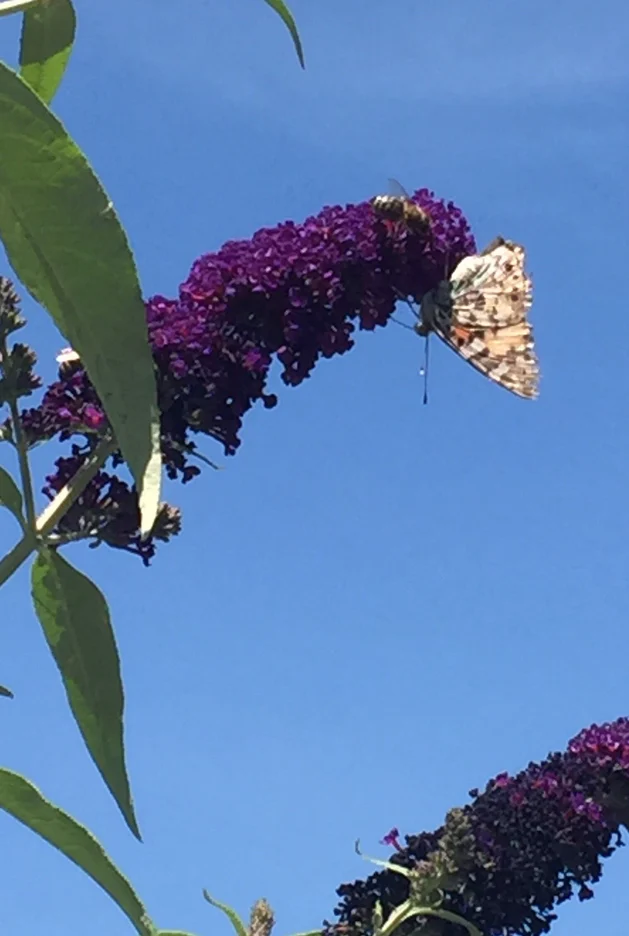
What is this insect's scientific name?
Vanessa cardui
